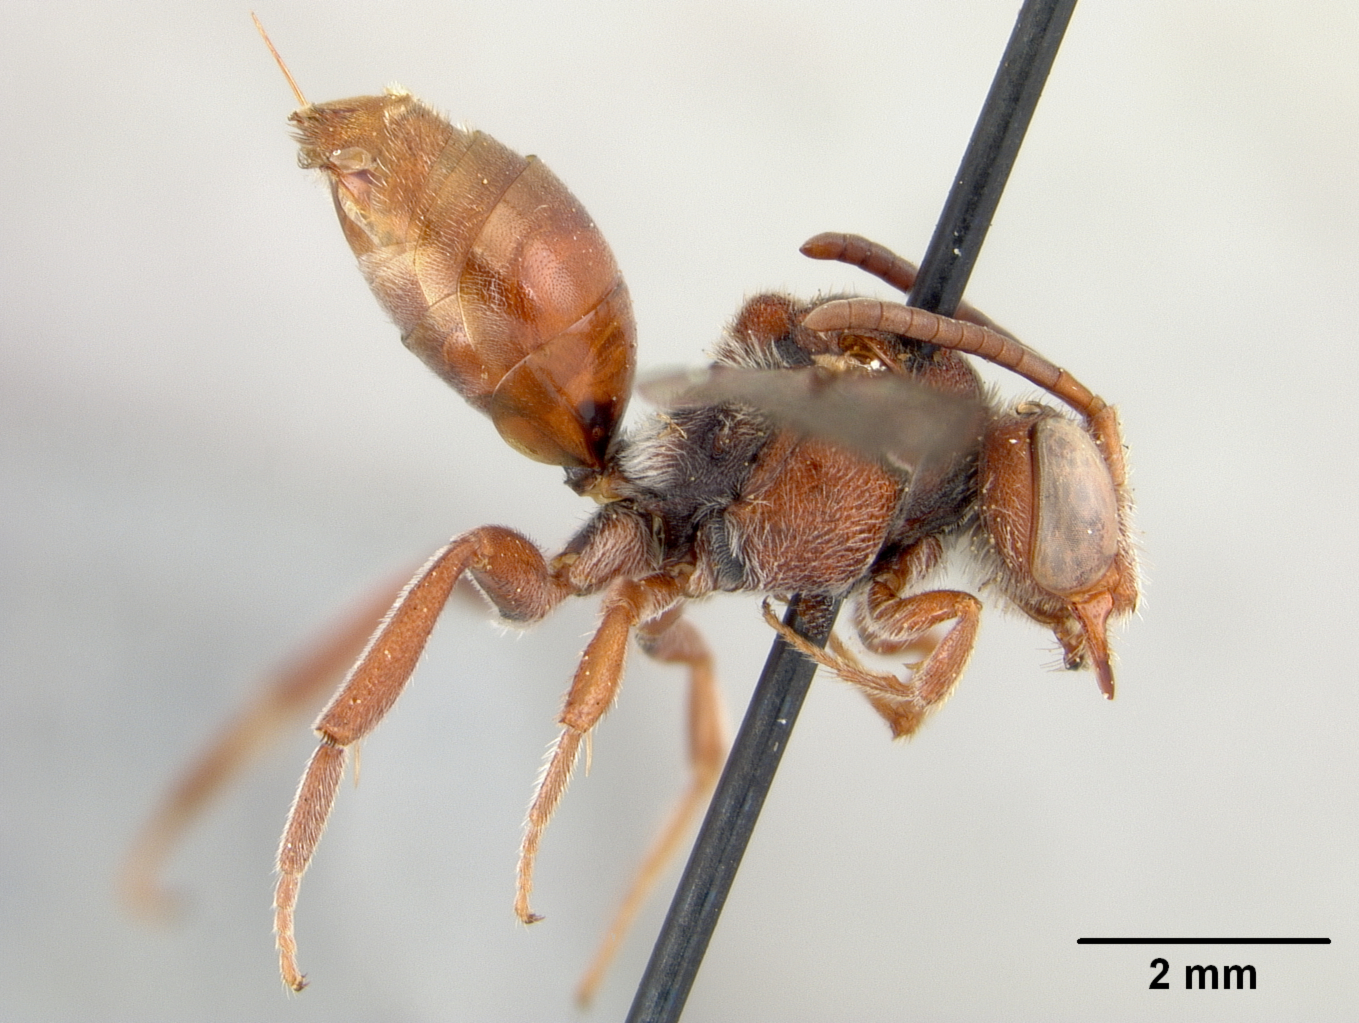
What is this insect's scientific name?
Nomada australis
